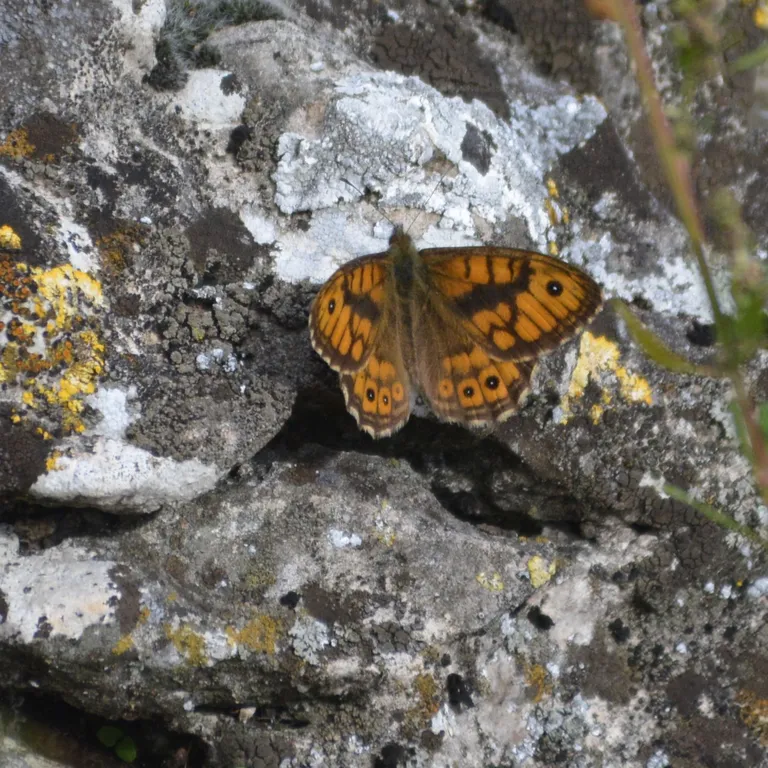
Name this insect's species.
Lasiommata megera (also Pararge megera)
